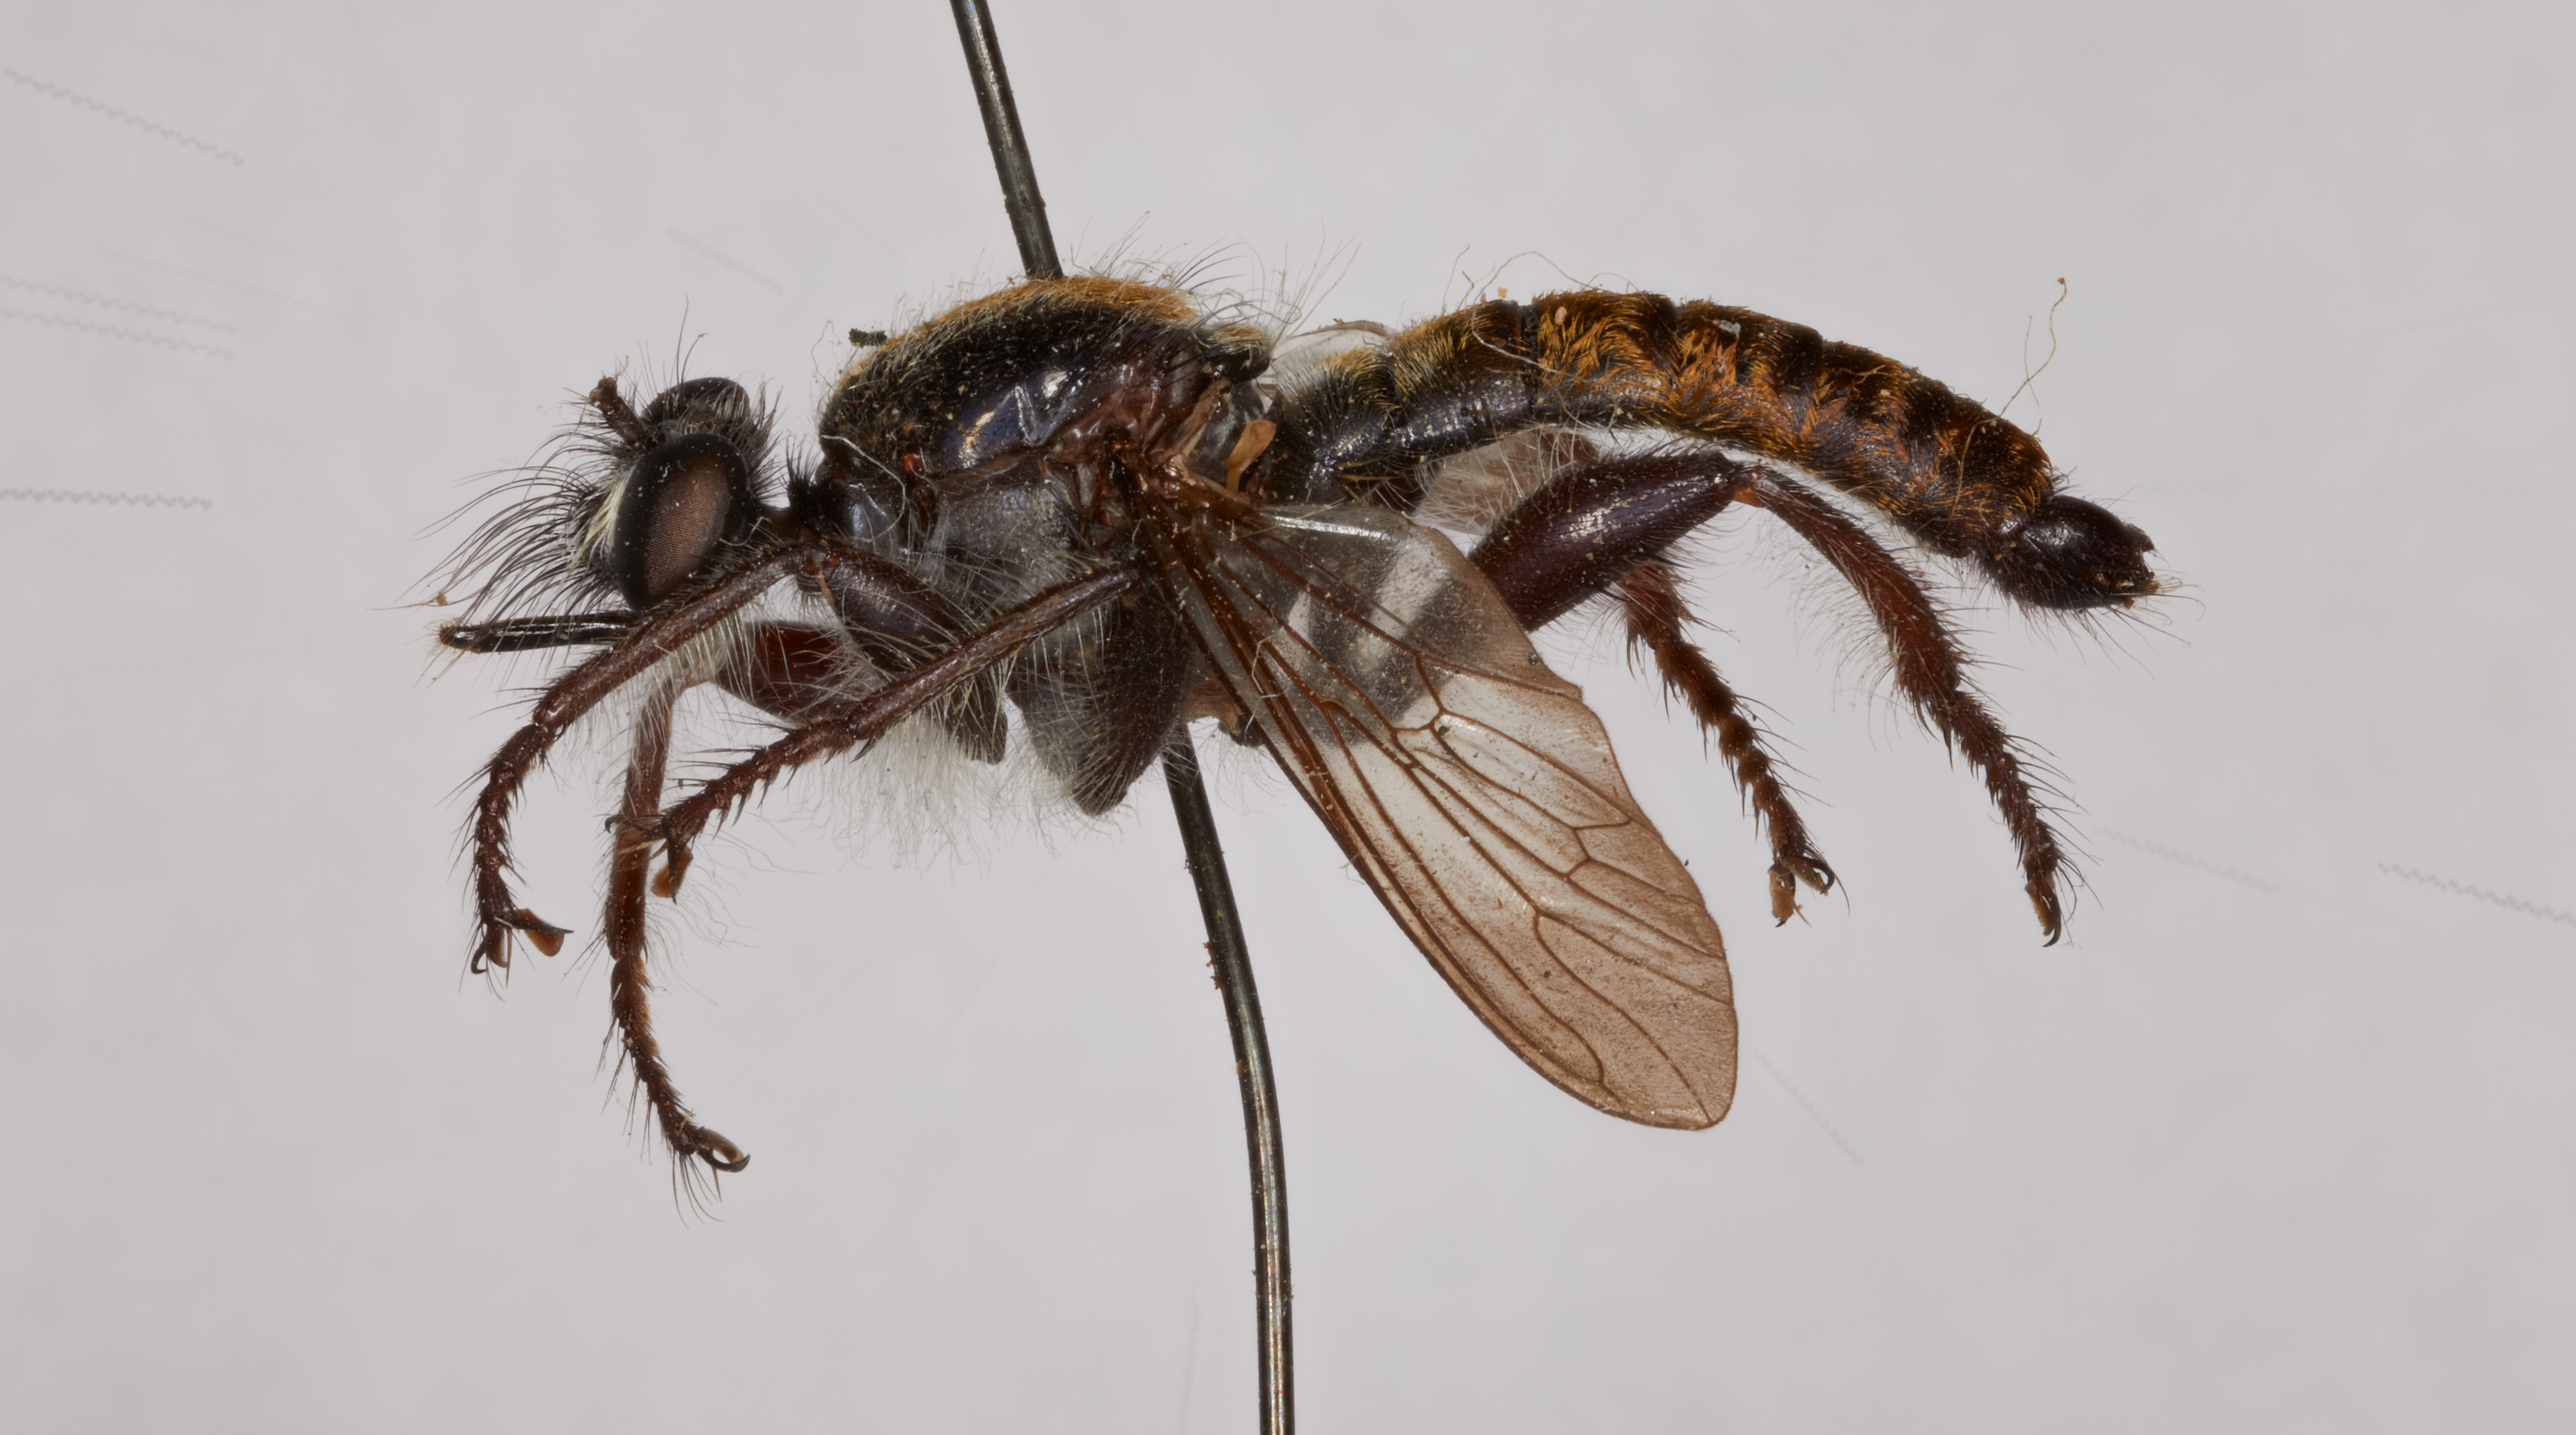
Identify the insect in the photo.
Laphria ithypyga
